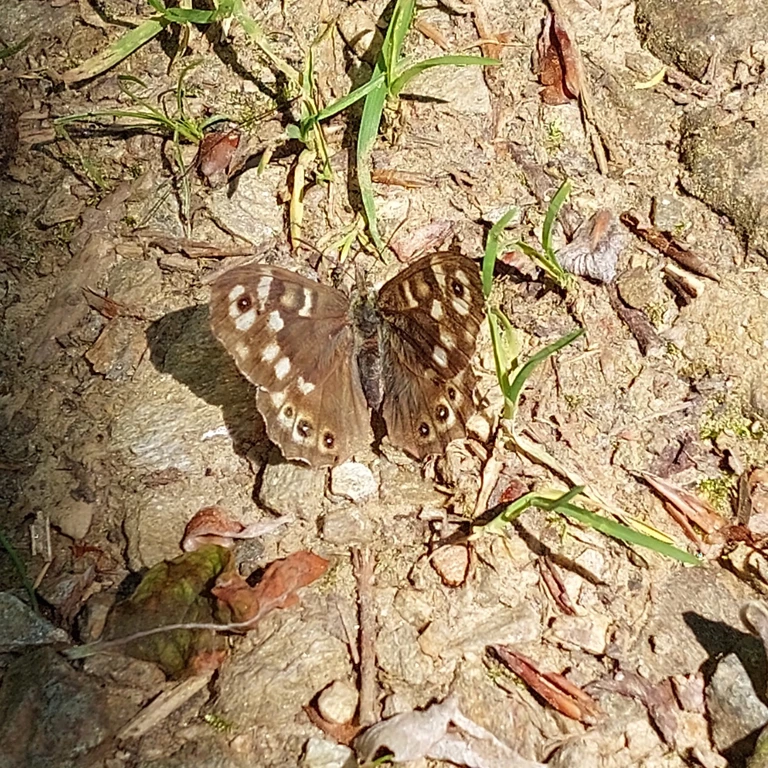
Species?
Pararge aegeria
